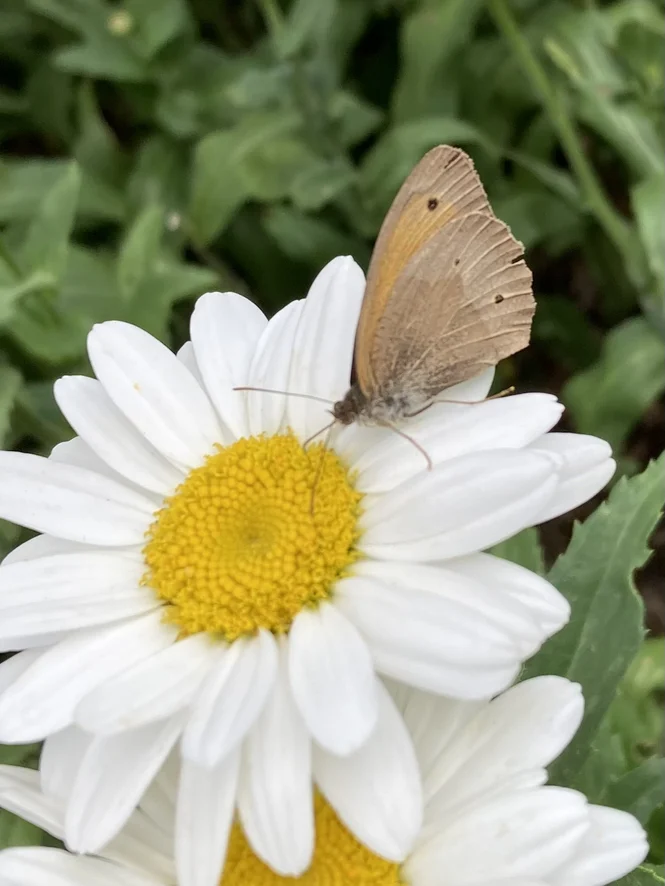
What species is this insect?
Maniola jurtina
